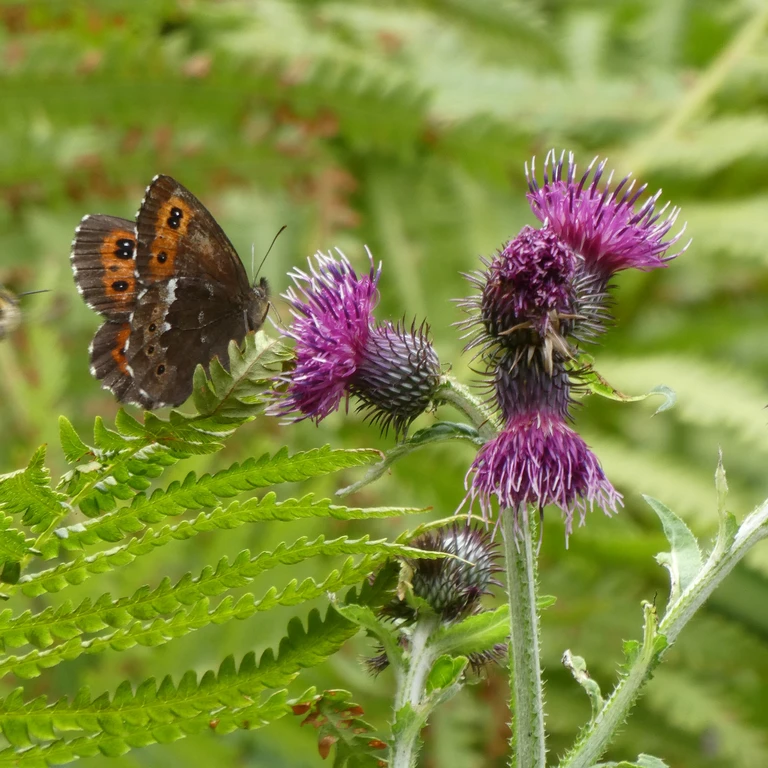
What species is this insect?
Erebia ligea
